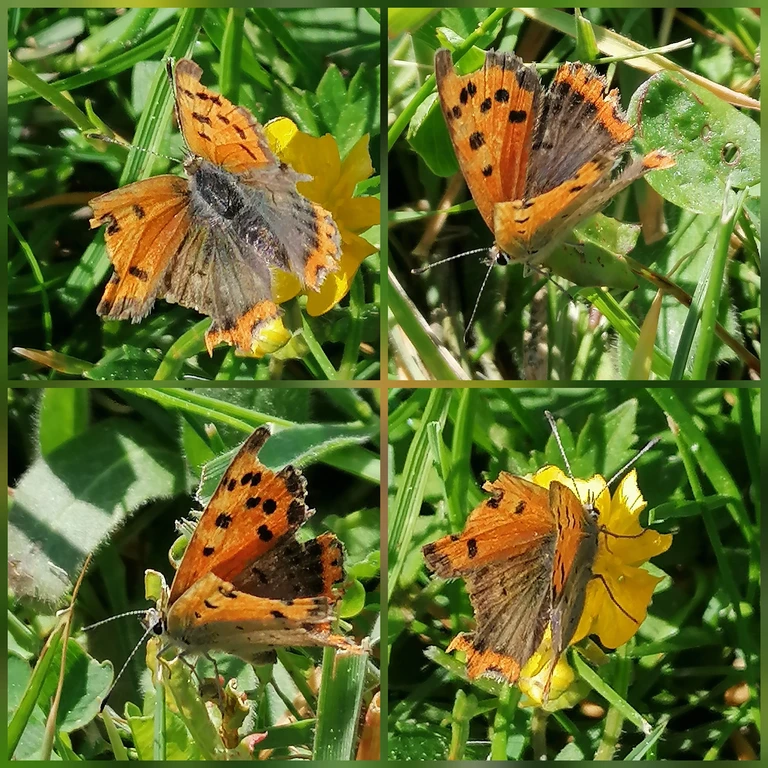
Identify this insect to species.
Lycaena phlaeas
